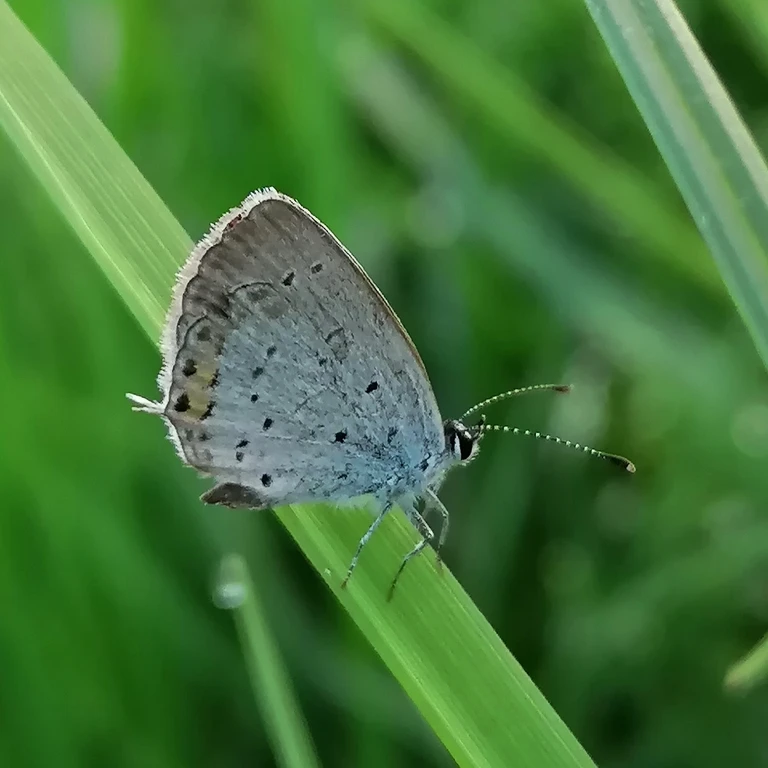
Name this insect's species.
Cupido argiades (also Elkalyce argiades)
